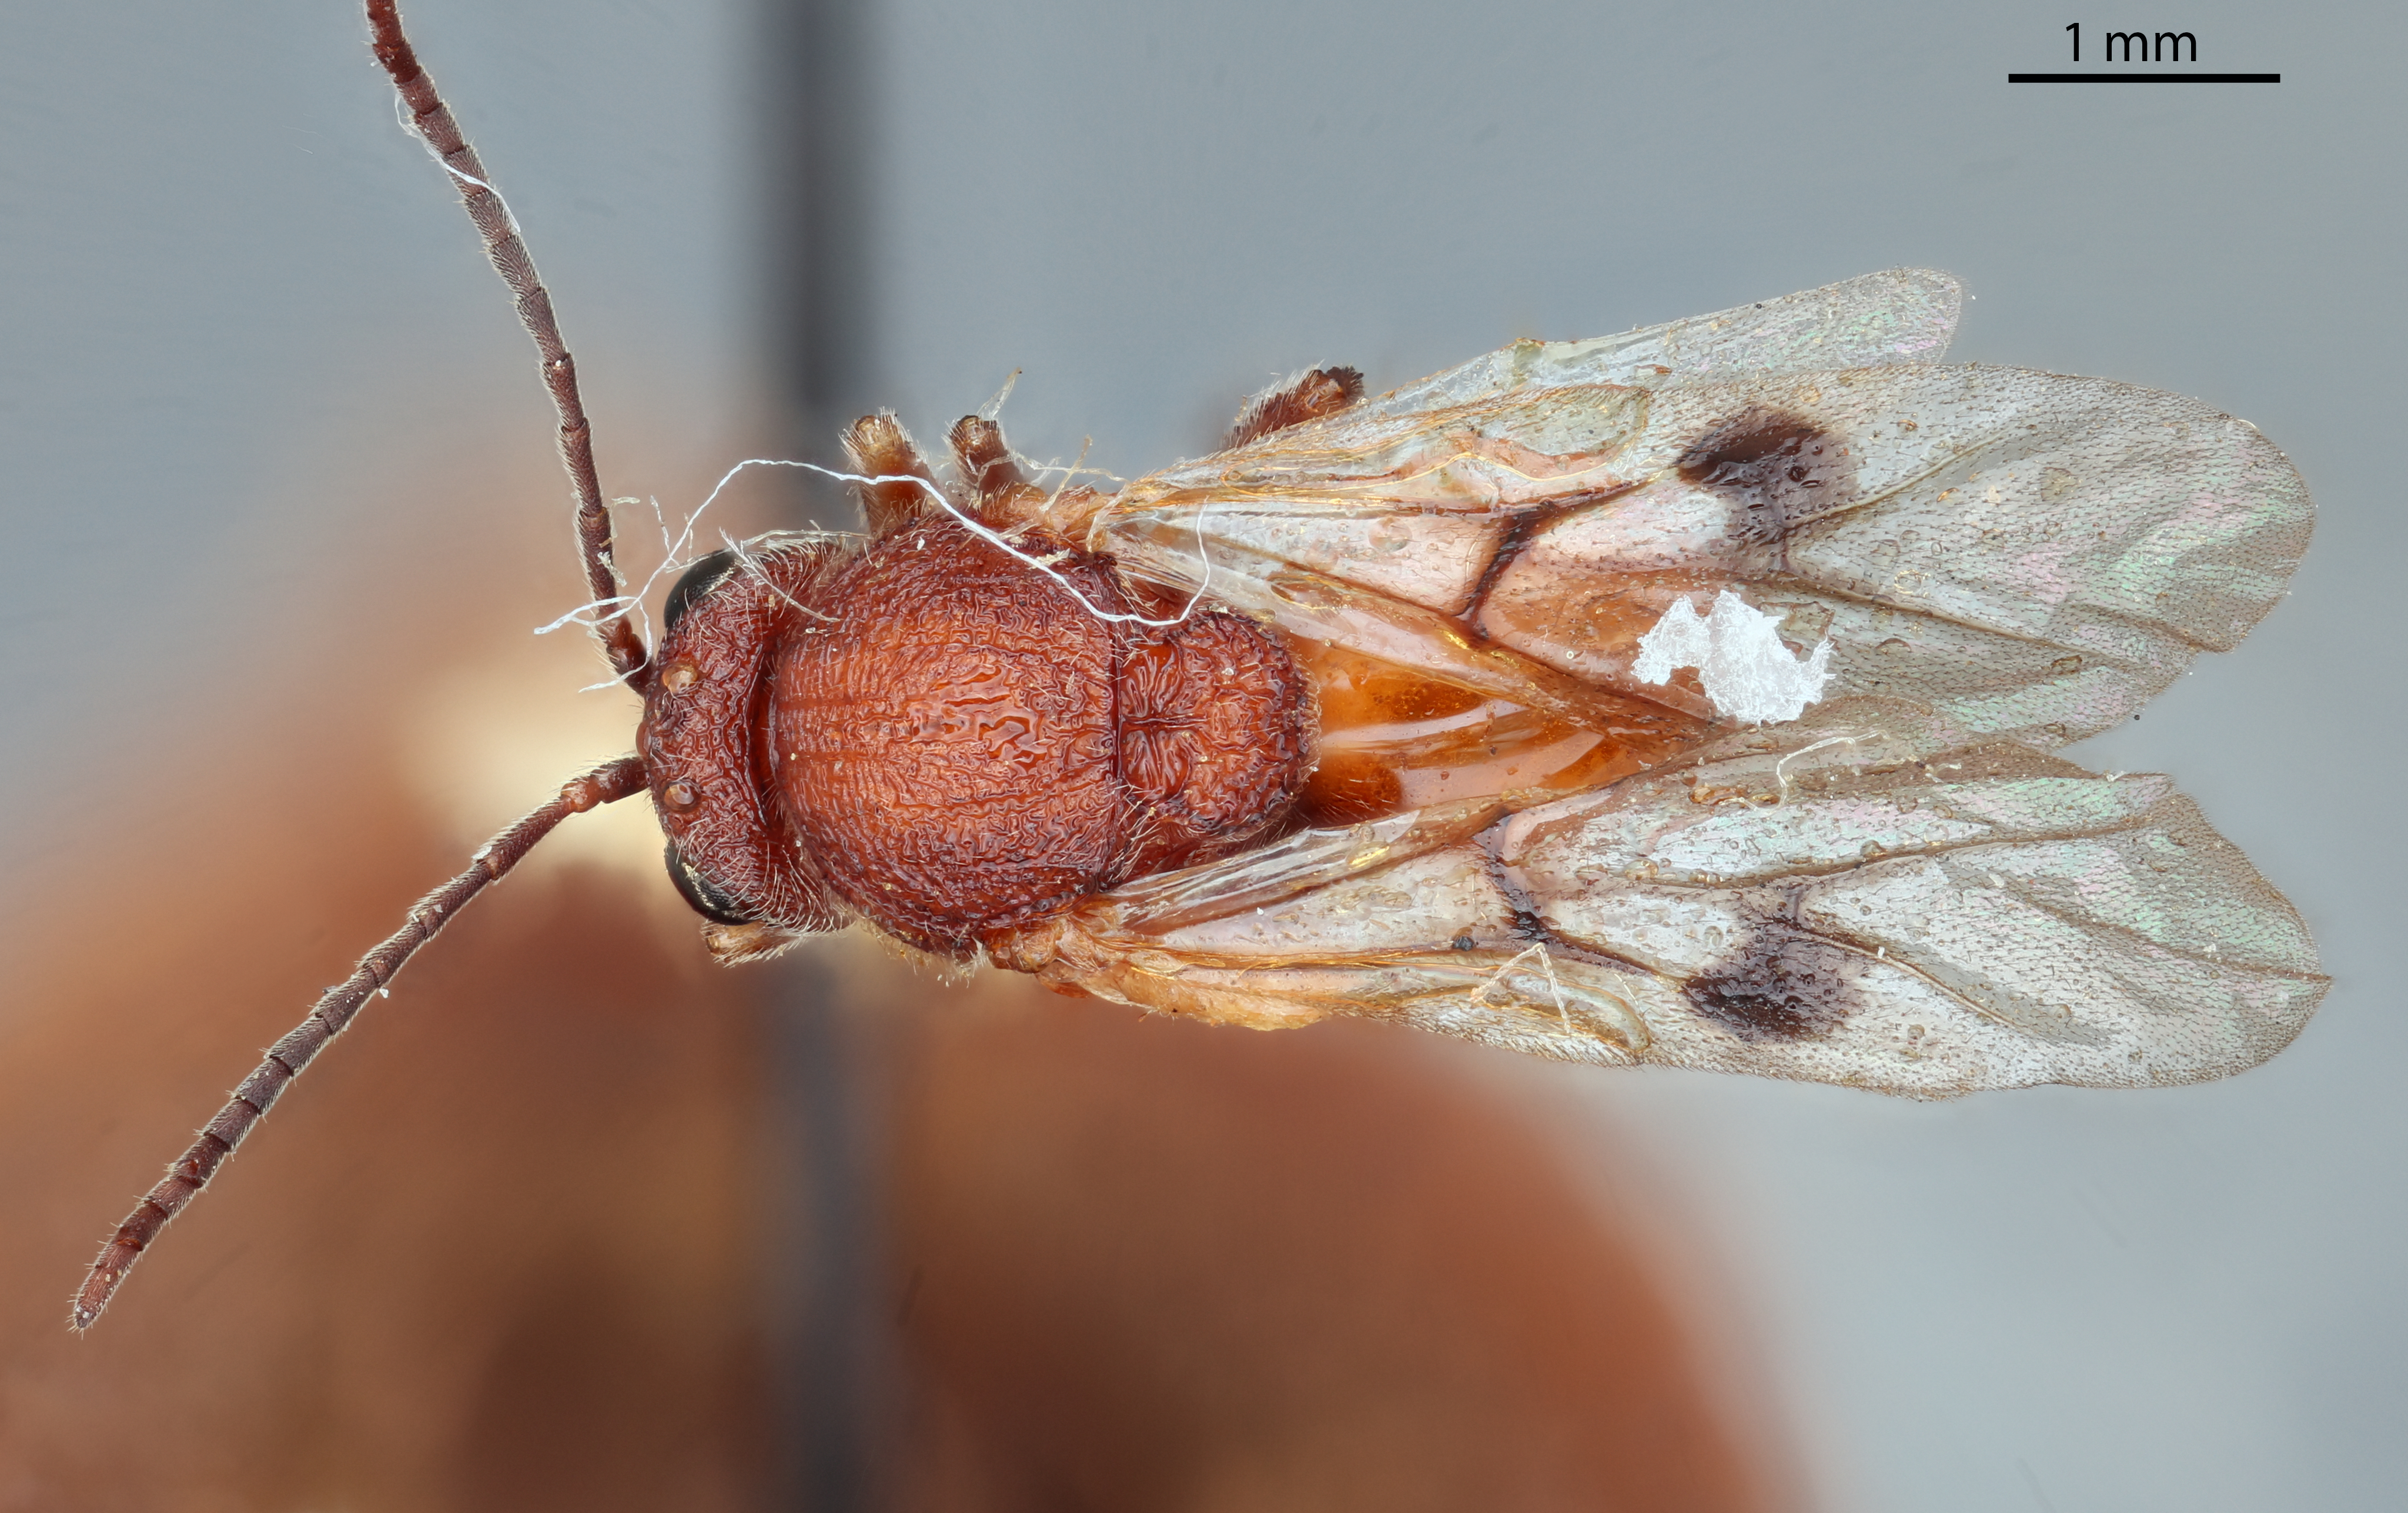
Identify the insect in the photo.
Amphibolips murata
